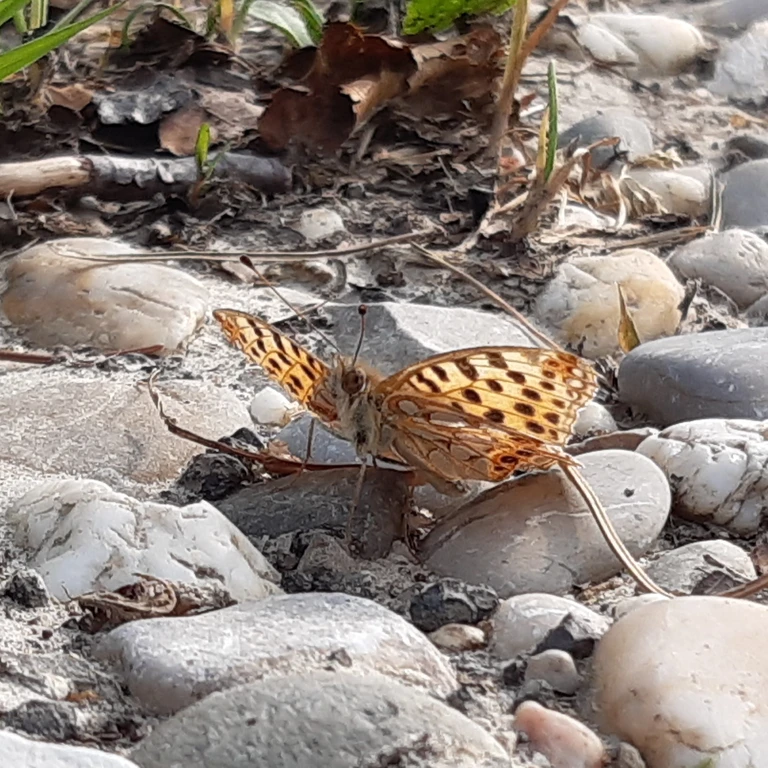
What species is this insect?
Issoria lathonia
